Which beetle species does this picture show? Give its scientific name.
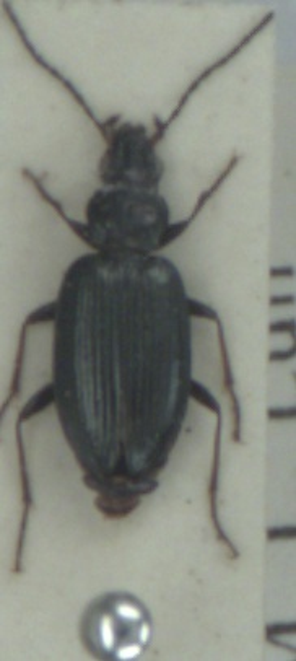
Bembidion tibiale
